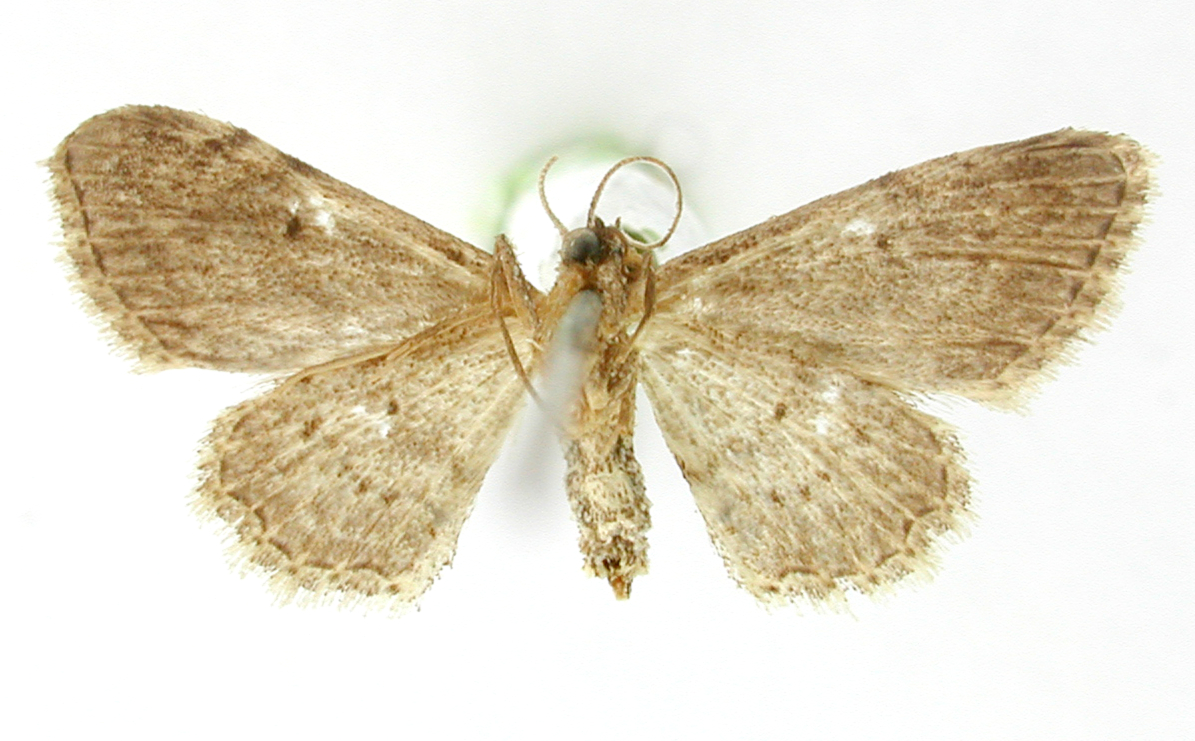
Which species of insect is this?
Eois borunta
